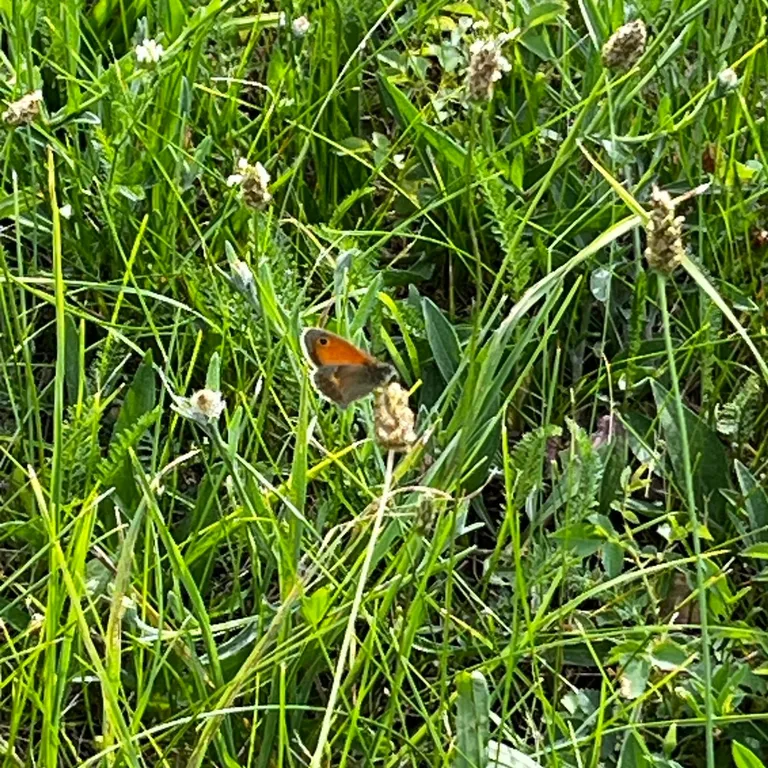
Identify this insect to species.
Coenonympha pamphilus
